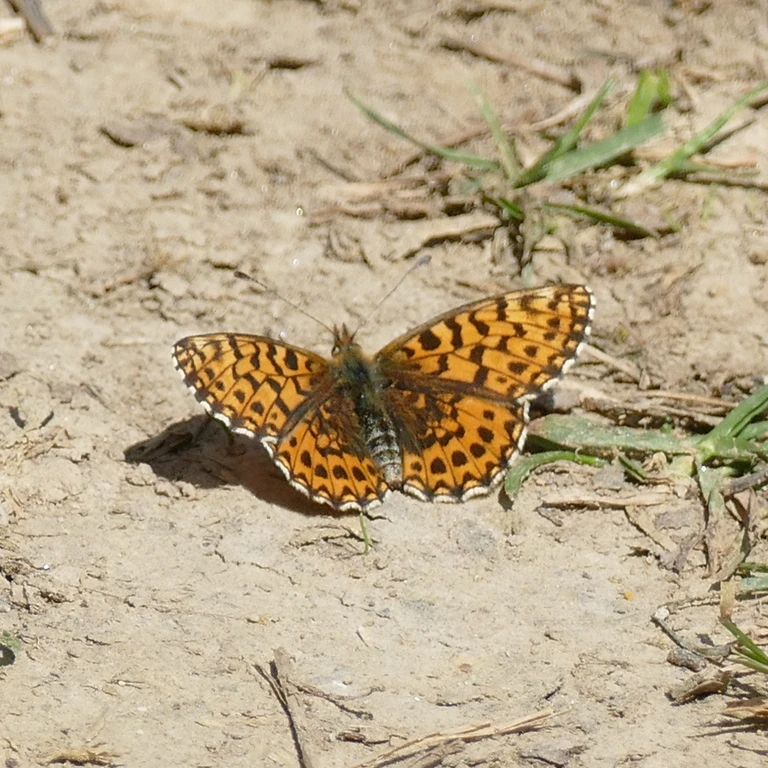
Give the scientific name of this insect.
Boloria dia
